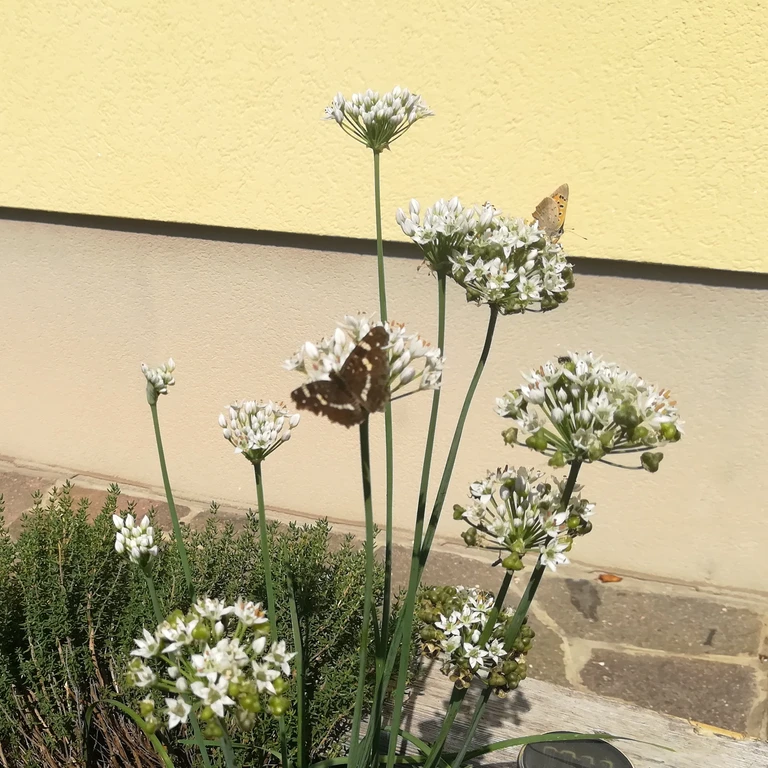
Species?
Araschnia levana
